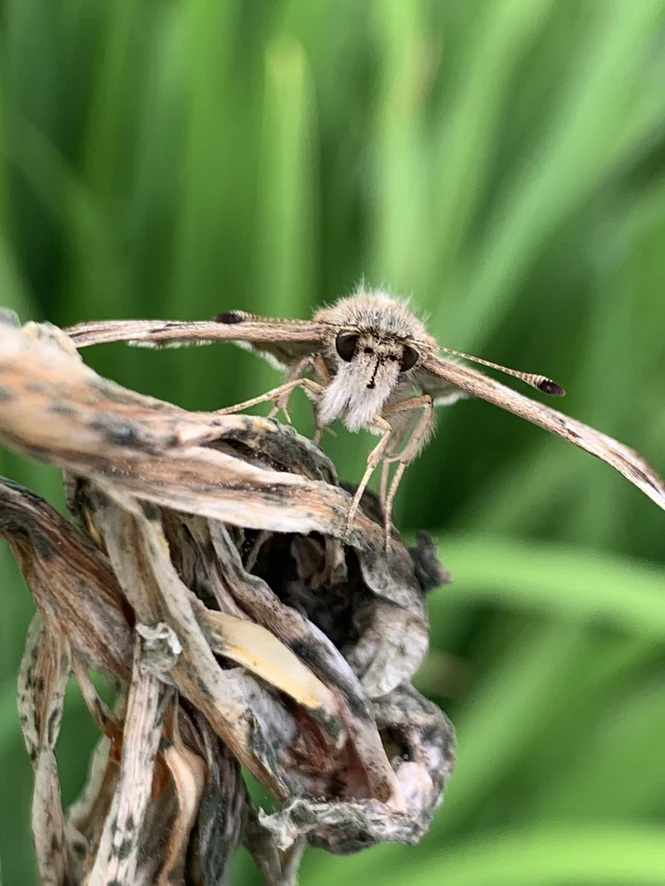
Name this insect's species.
Carcharodus alceae
